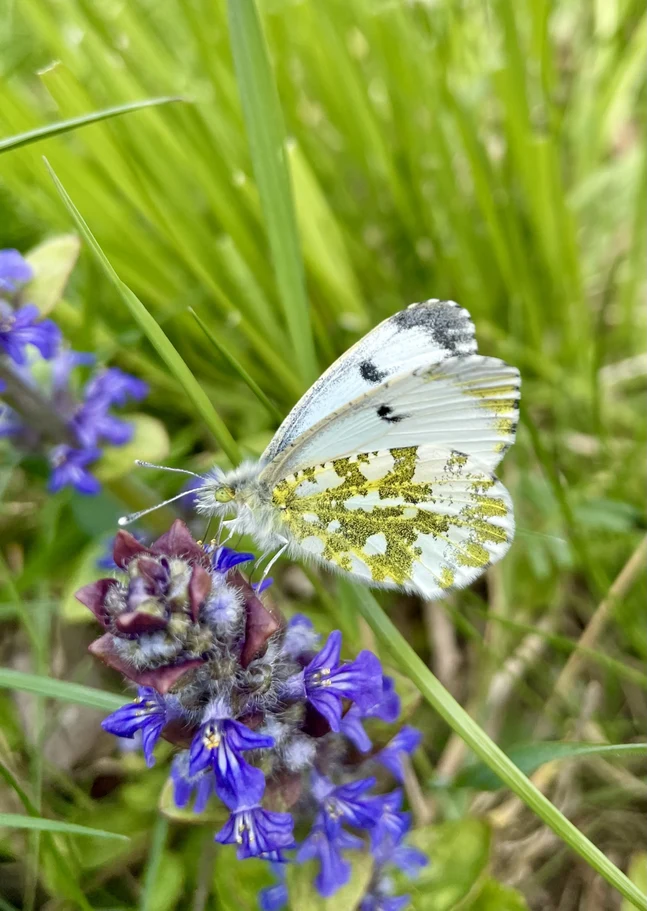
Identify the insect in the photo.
Anthocharis cardamines
